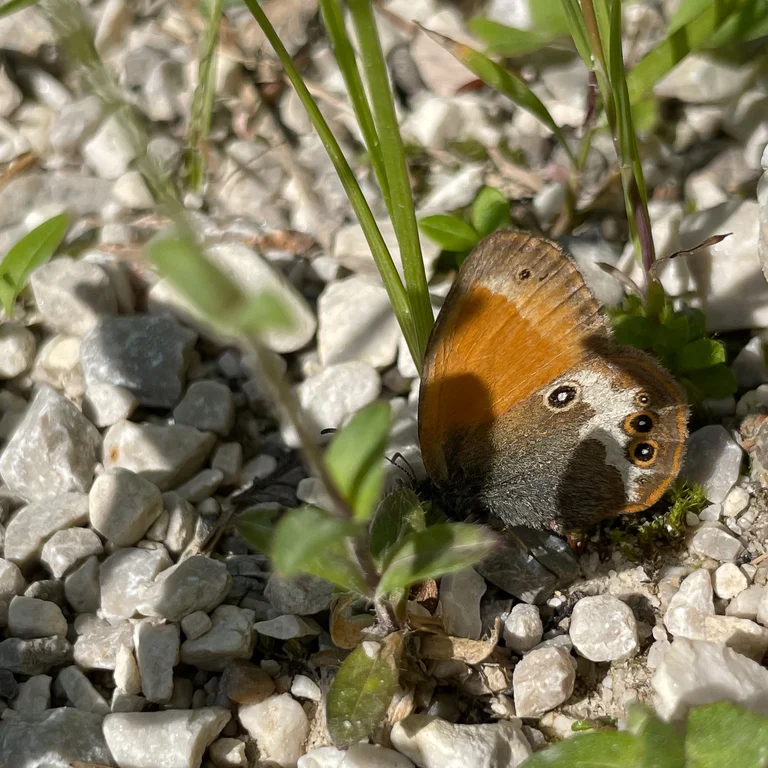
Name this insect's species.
Coenonympha arcania
